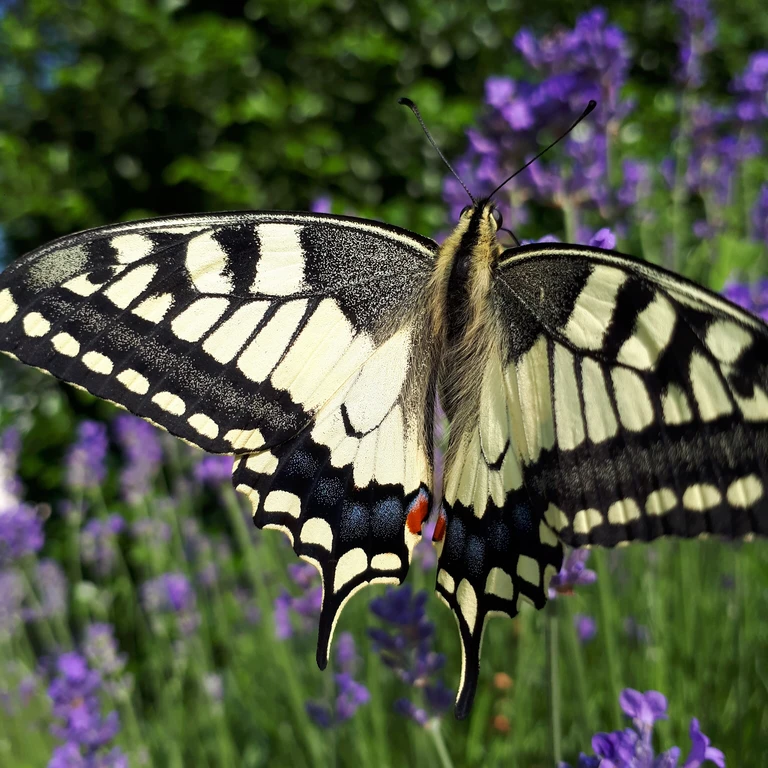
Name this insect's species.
Papilio machaon
